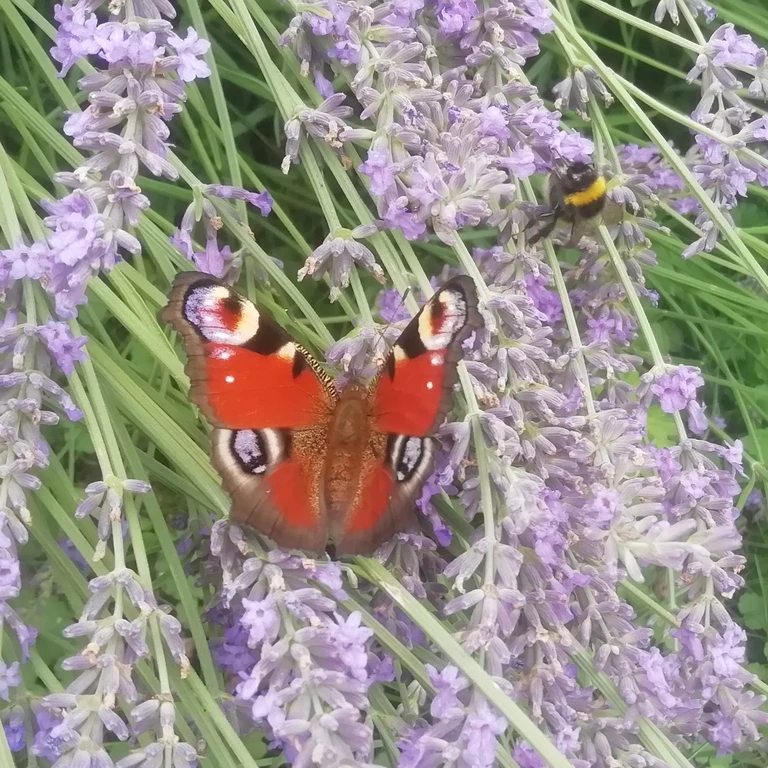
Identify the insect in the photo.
Aglais io
